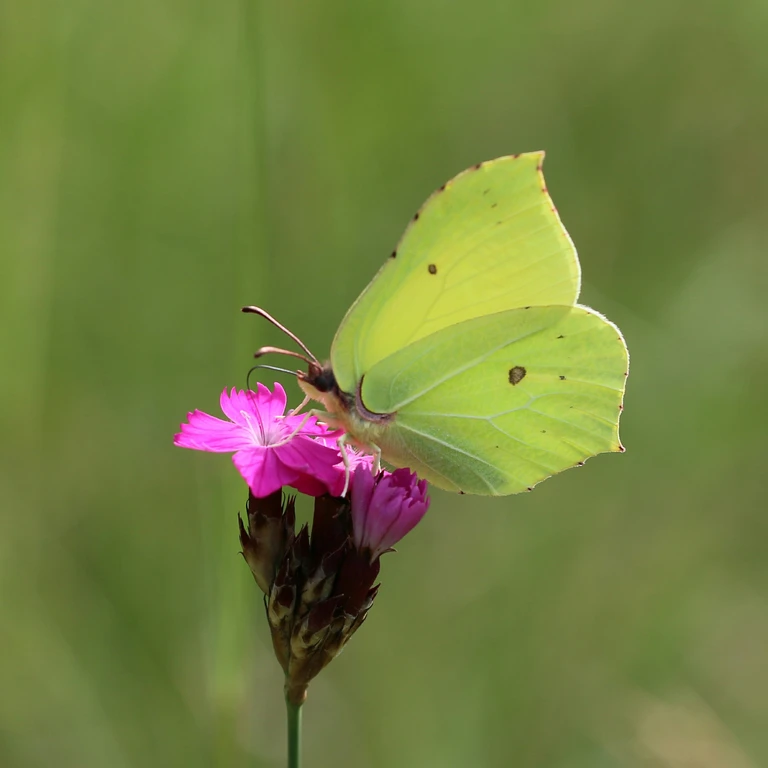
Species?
Gonepteryx rhamni
